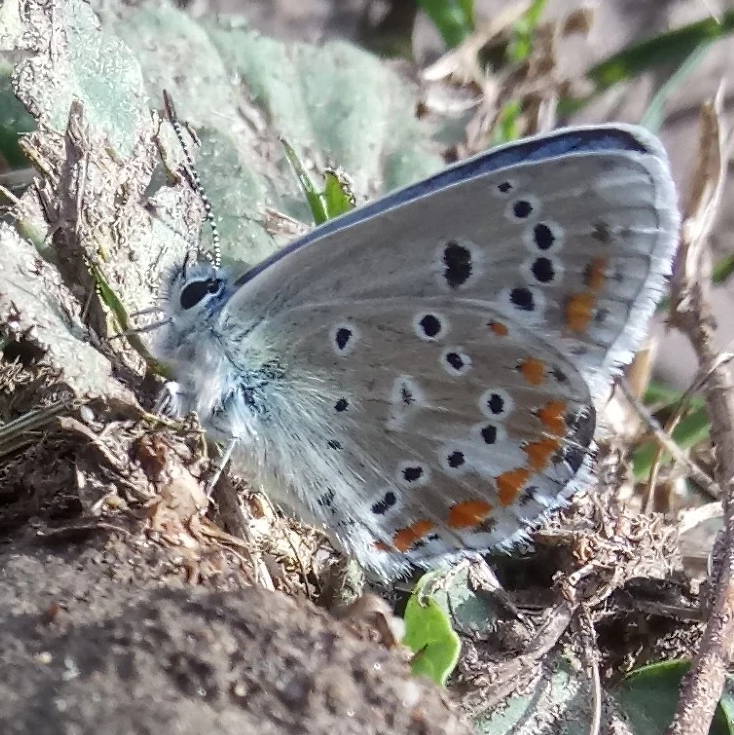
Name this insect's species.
Polyommatus dorylas
